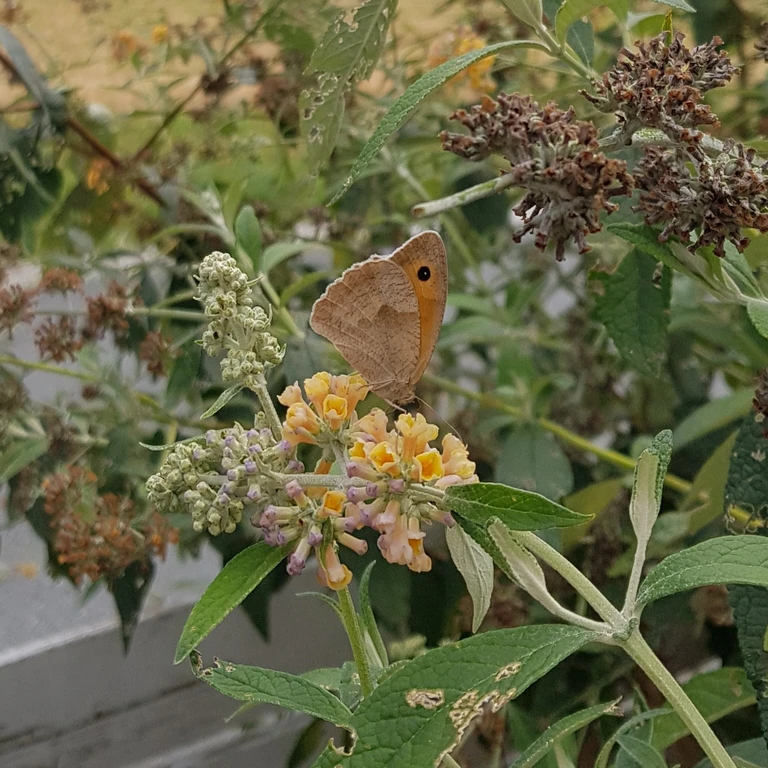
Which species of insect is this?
Maniola jurtina
